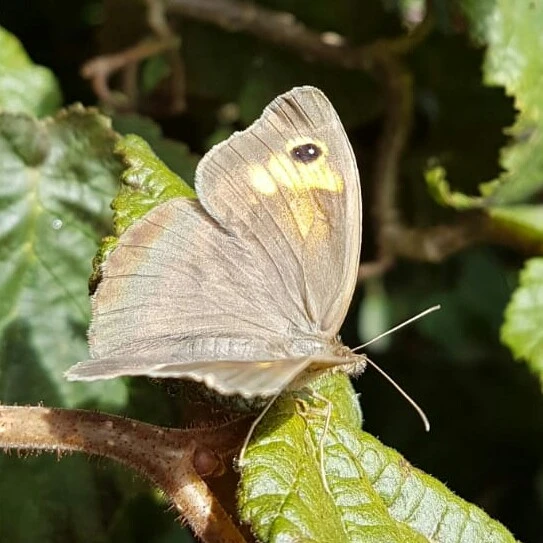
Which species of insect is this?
Maniola jurtina
